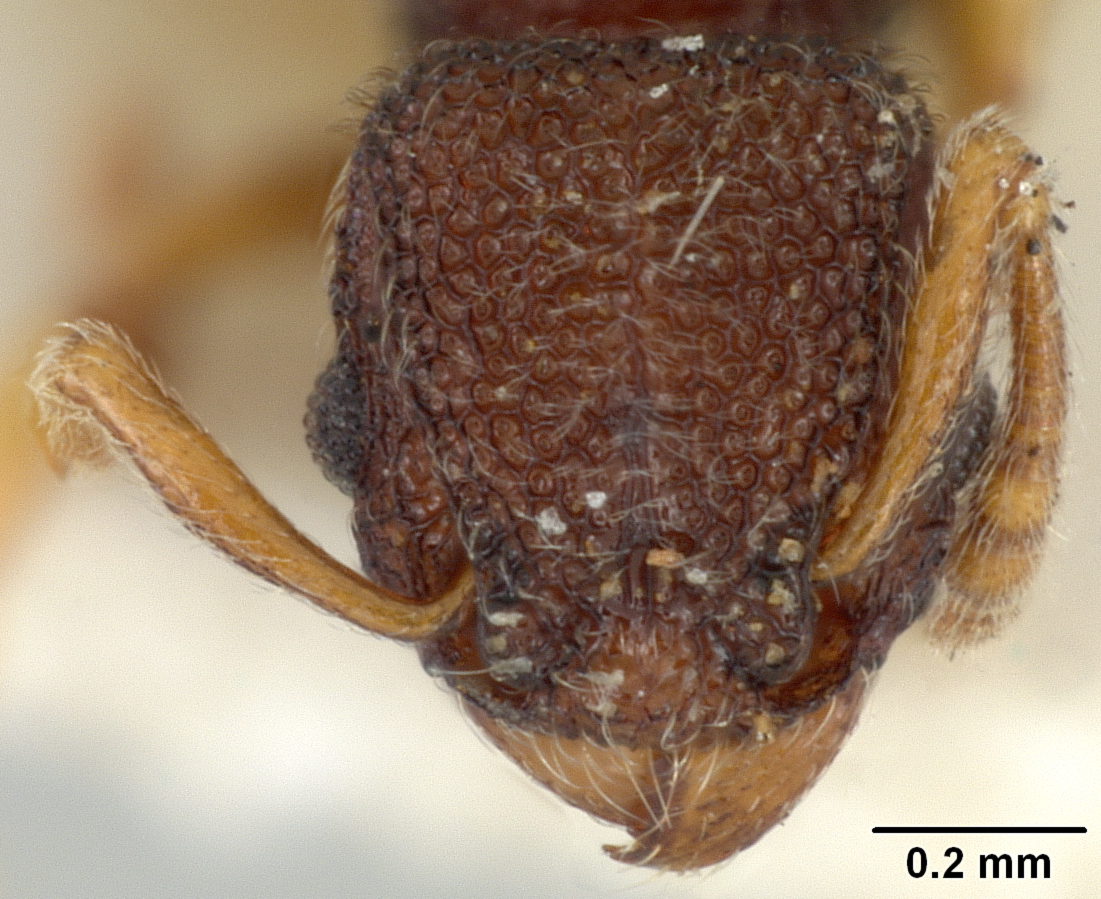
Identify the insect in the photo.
Triglyphothrix pacifica
